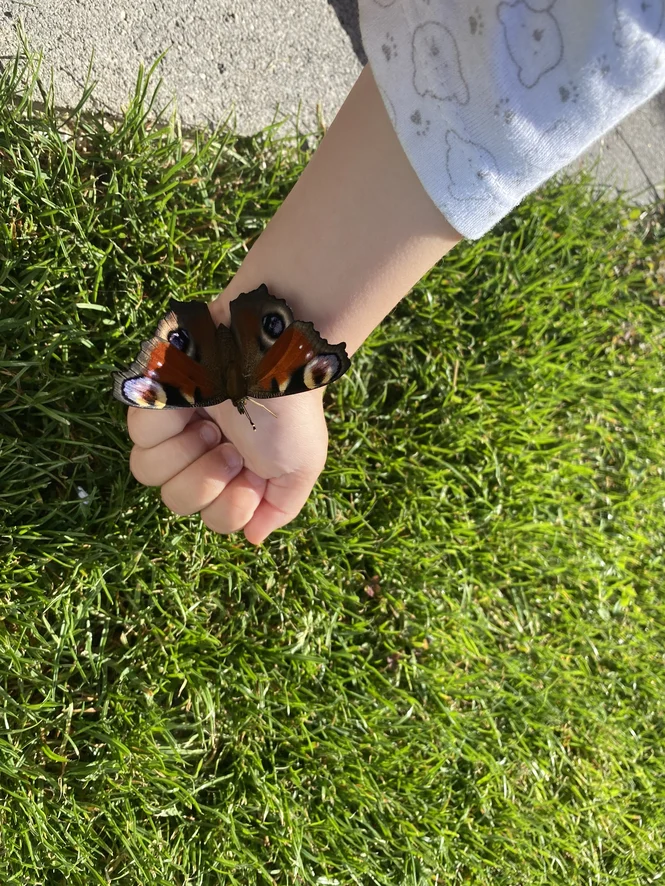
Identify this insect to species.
Aglais io
